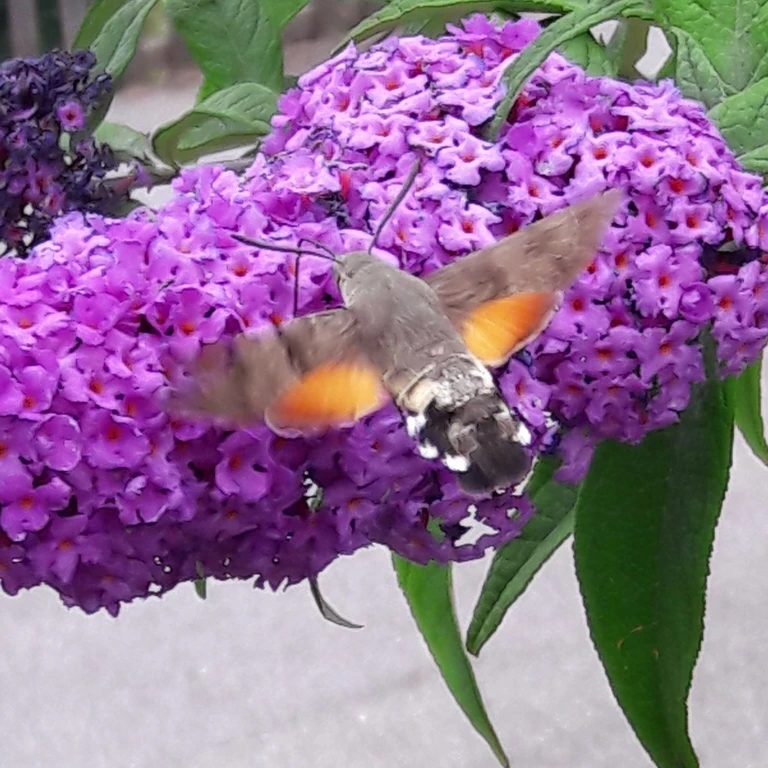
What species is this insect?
Macroglossum stellatarum
